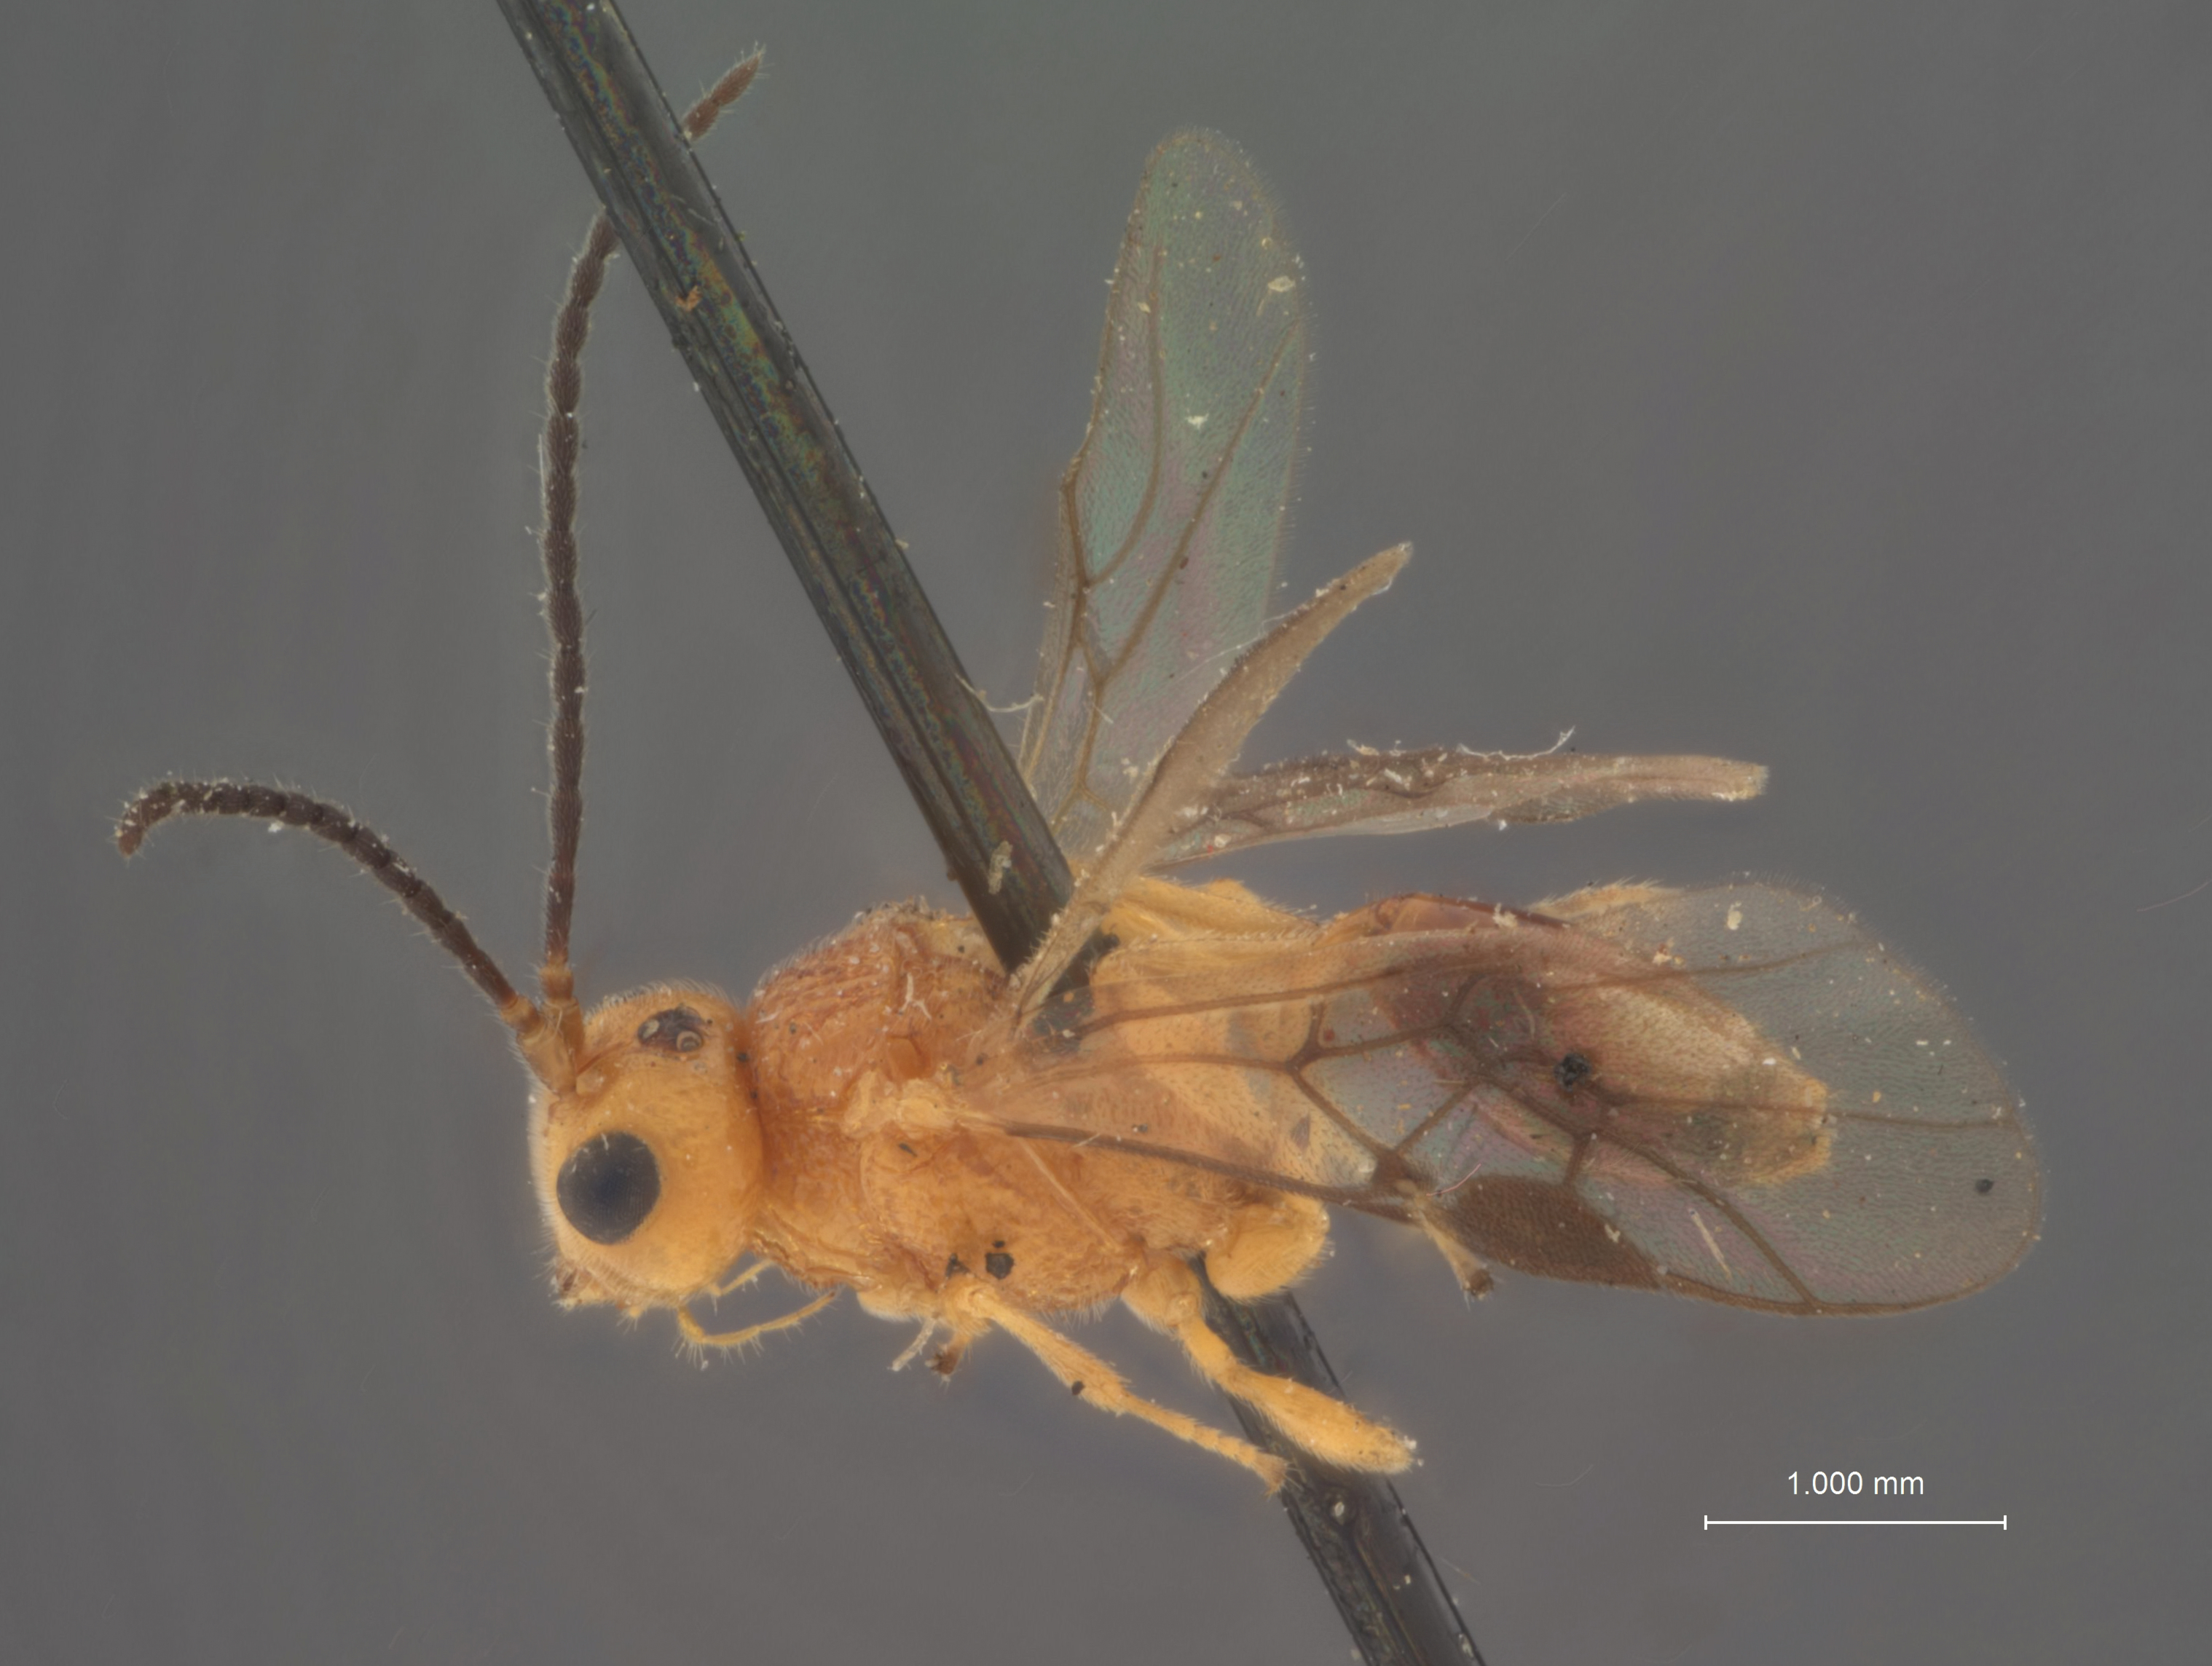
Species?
Helorimorpha fisheri
